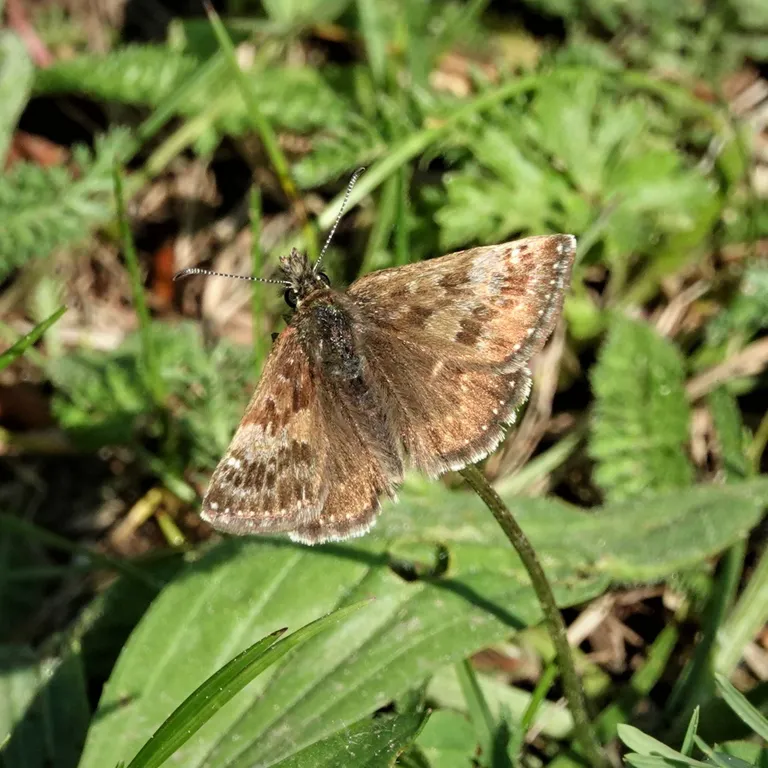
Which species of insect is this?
Erynnis tages
